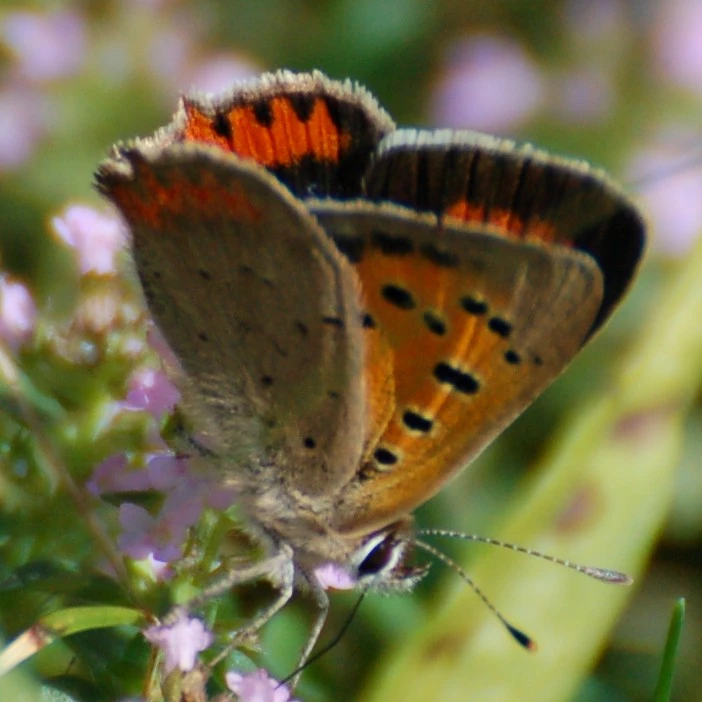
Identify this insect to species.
Lycaena phlaeas
